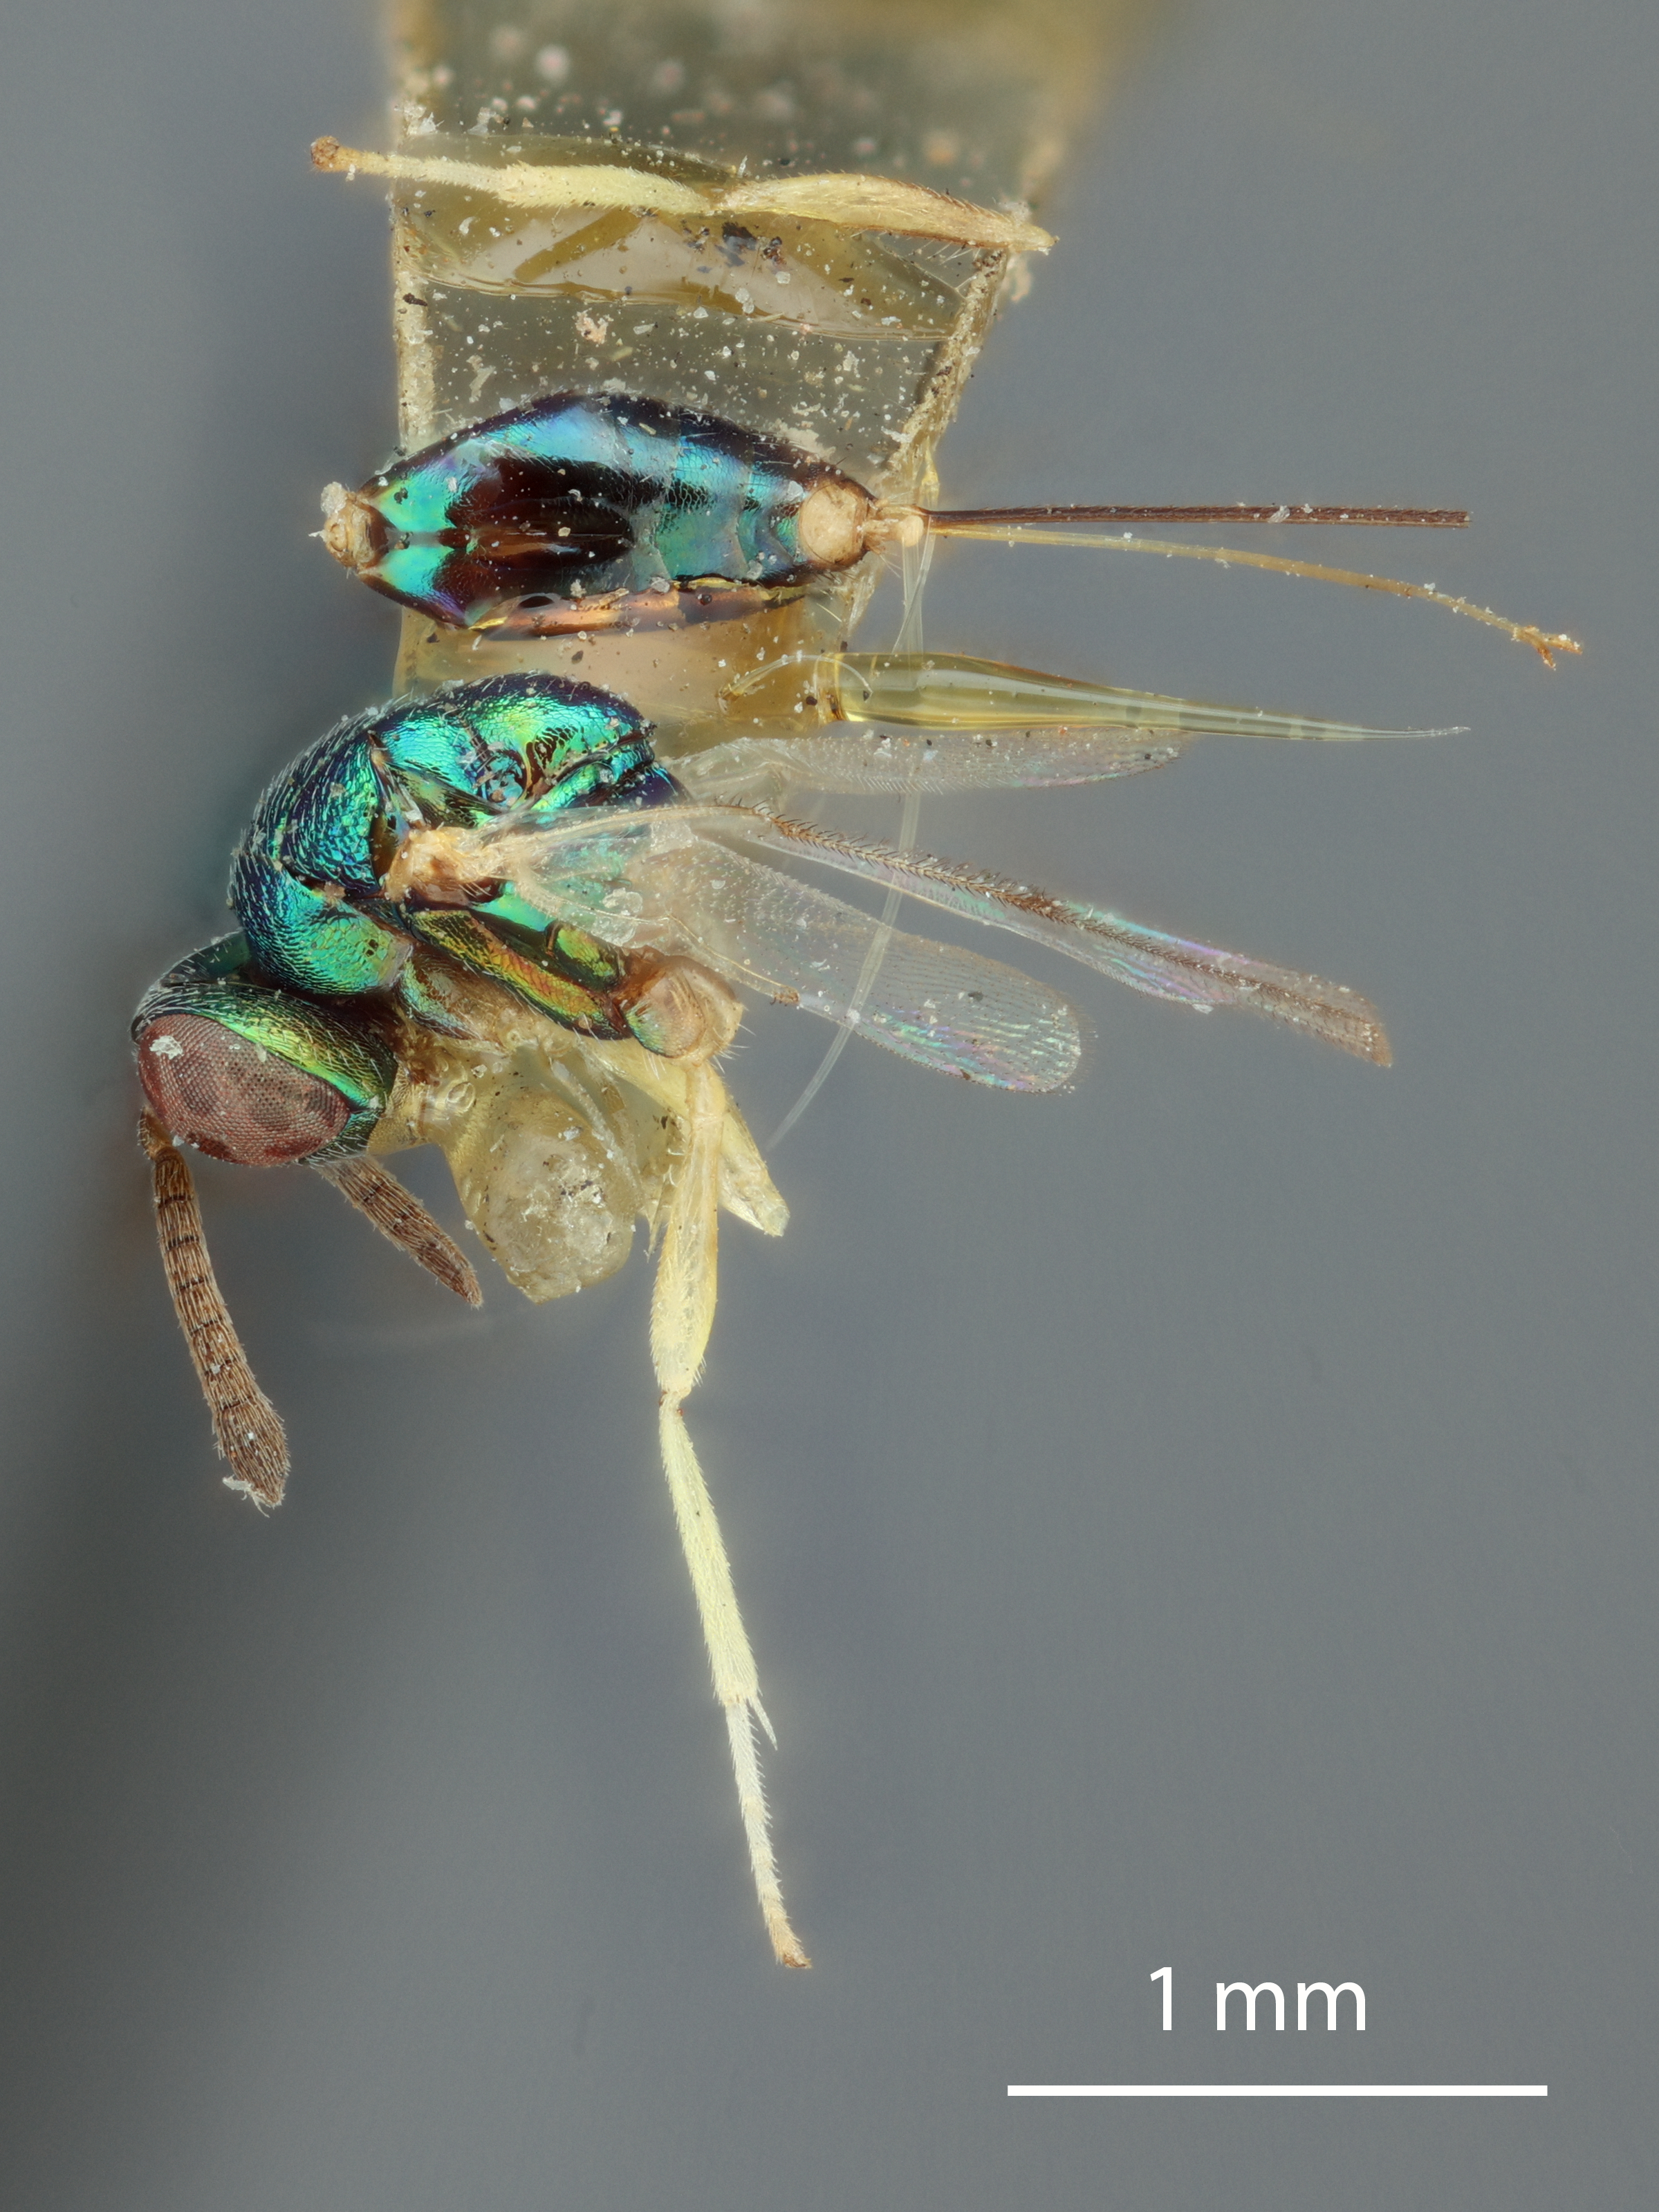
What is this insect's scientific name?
Lochites smithi
